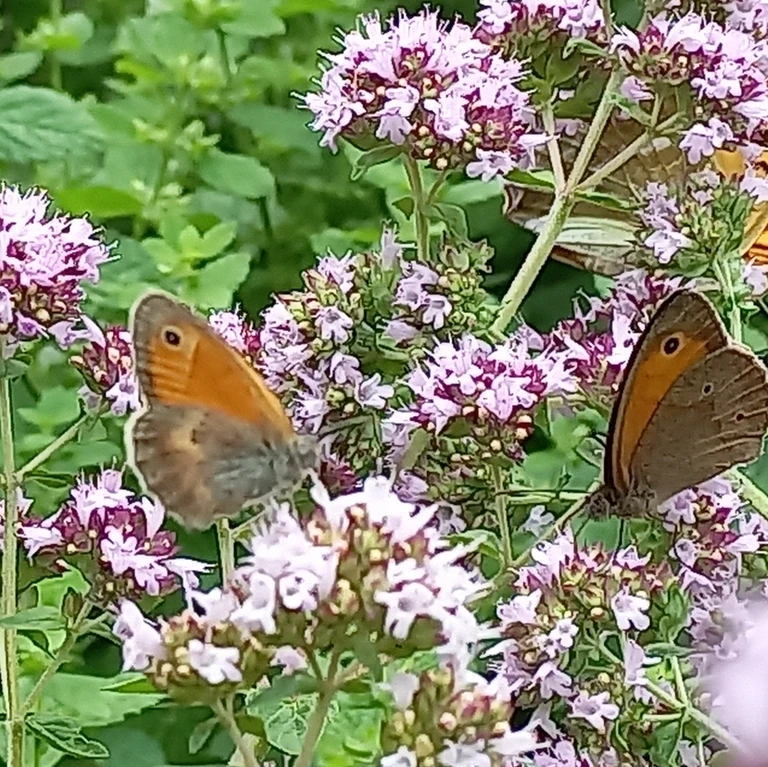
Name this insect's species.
Maniola jurtina
